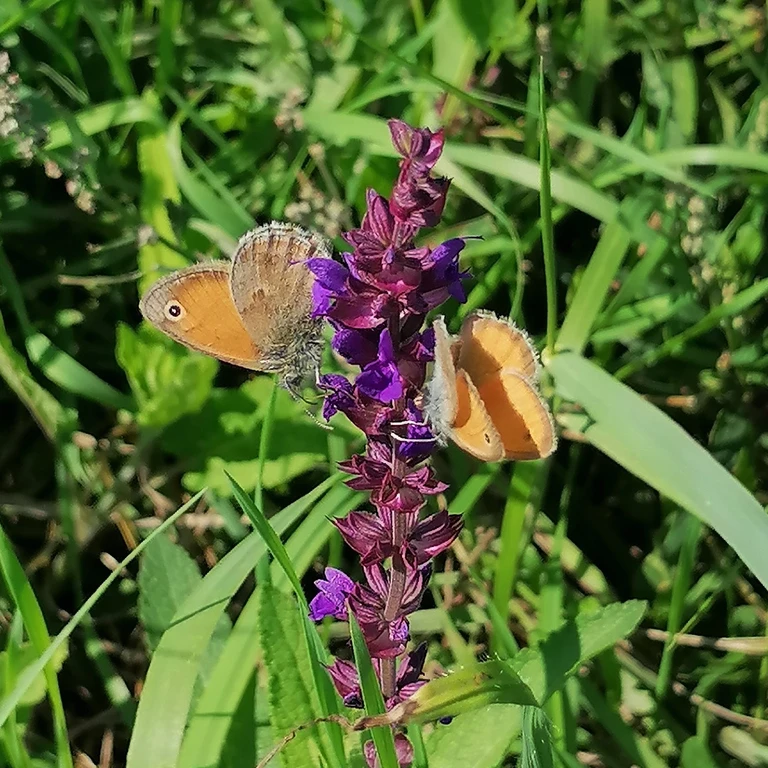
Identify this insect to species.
Coenonympha pamphilus
